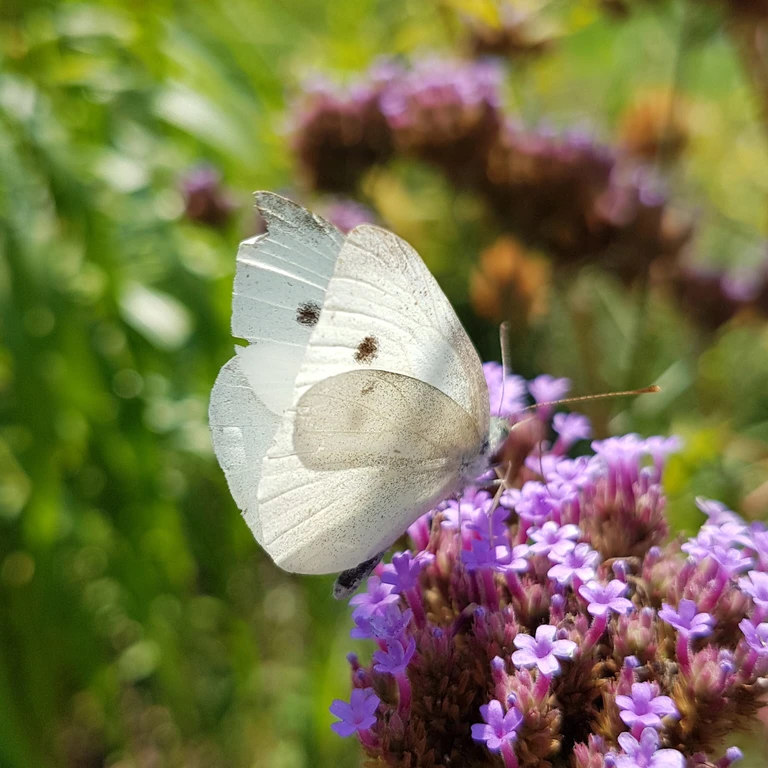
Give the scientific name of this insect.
Pieris rapae
